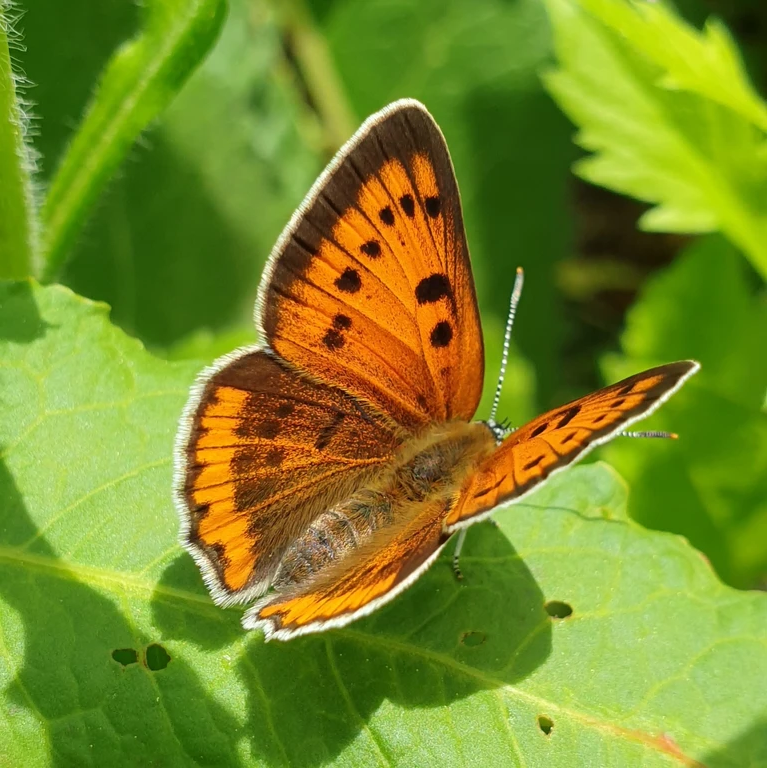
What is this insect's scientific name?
Lycaena dispar
